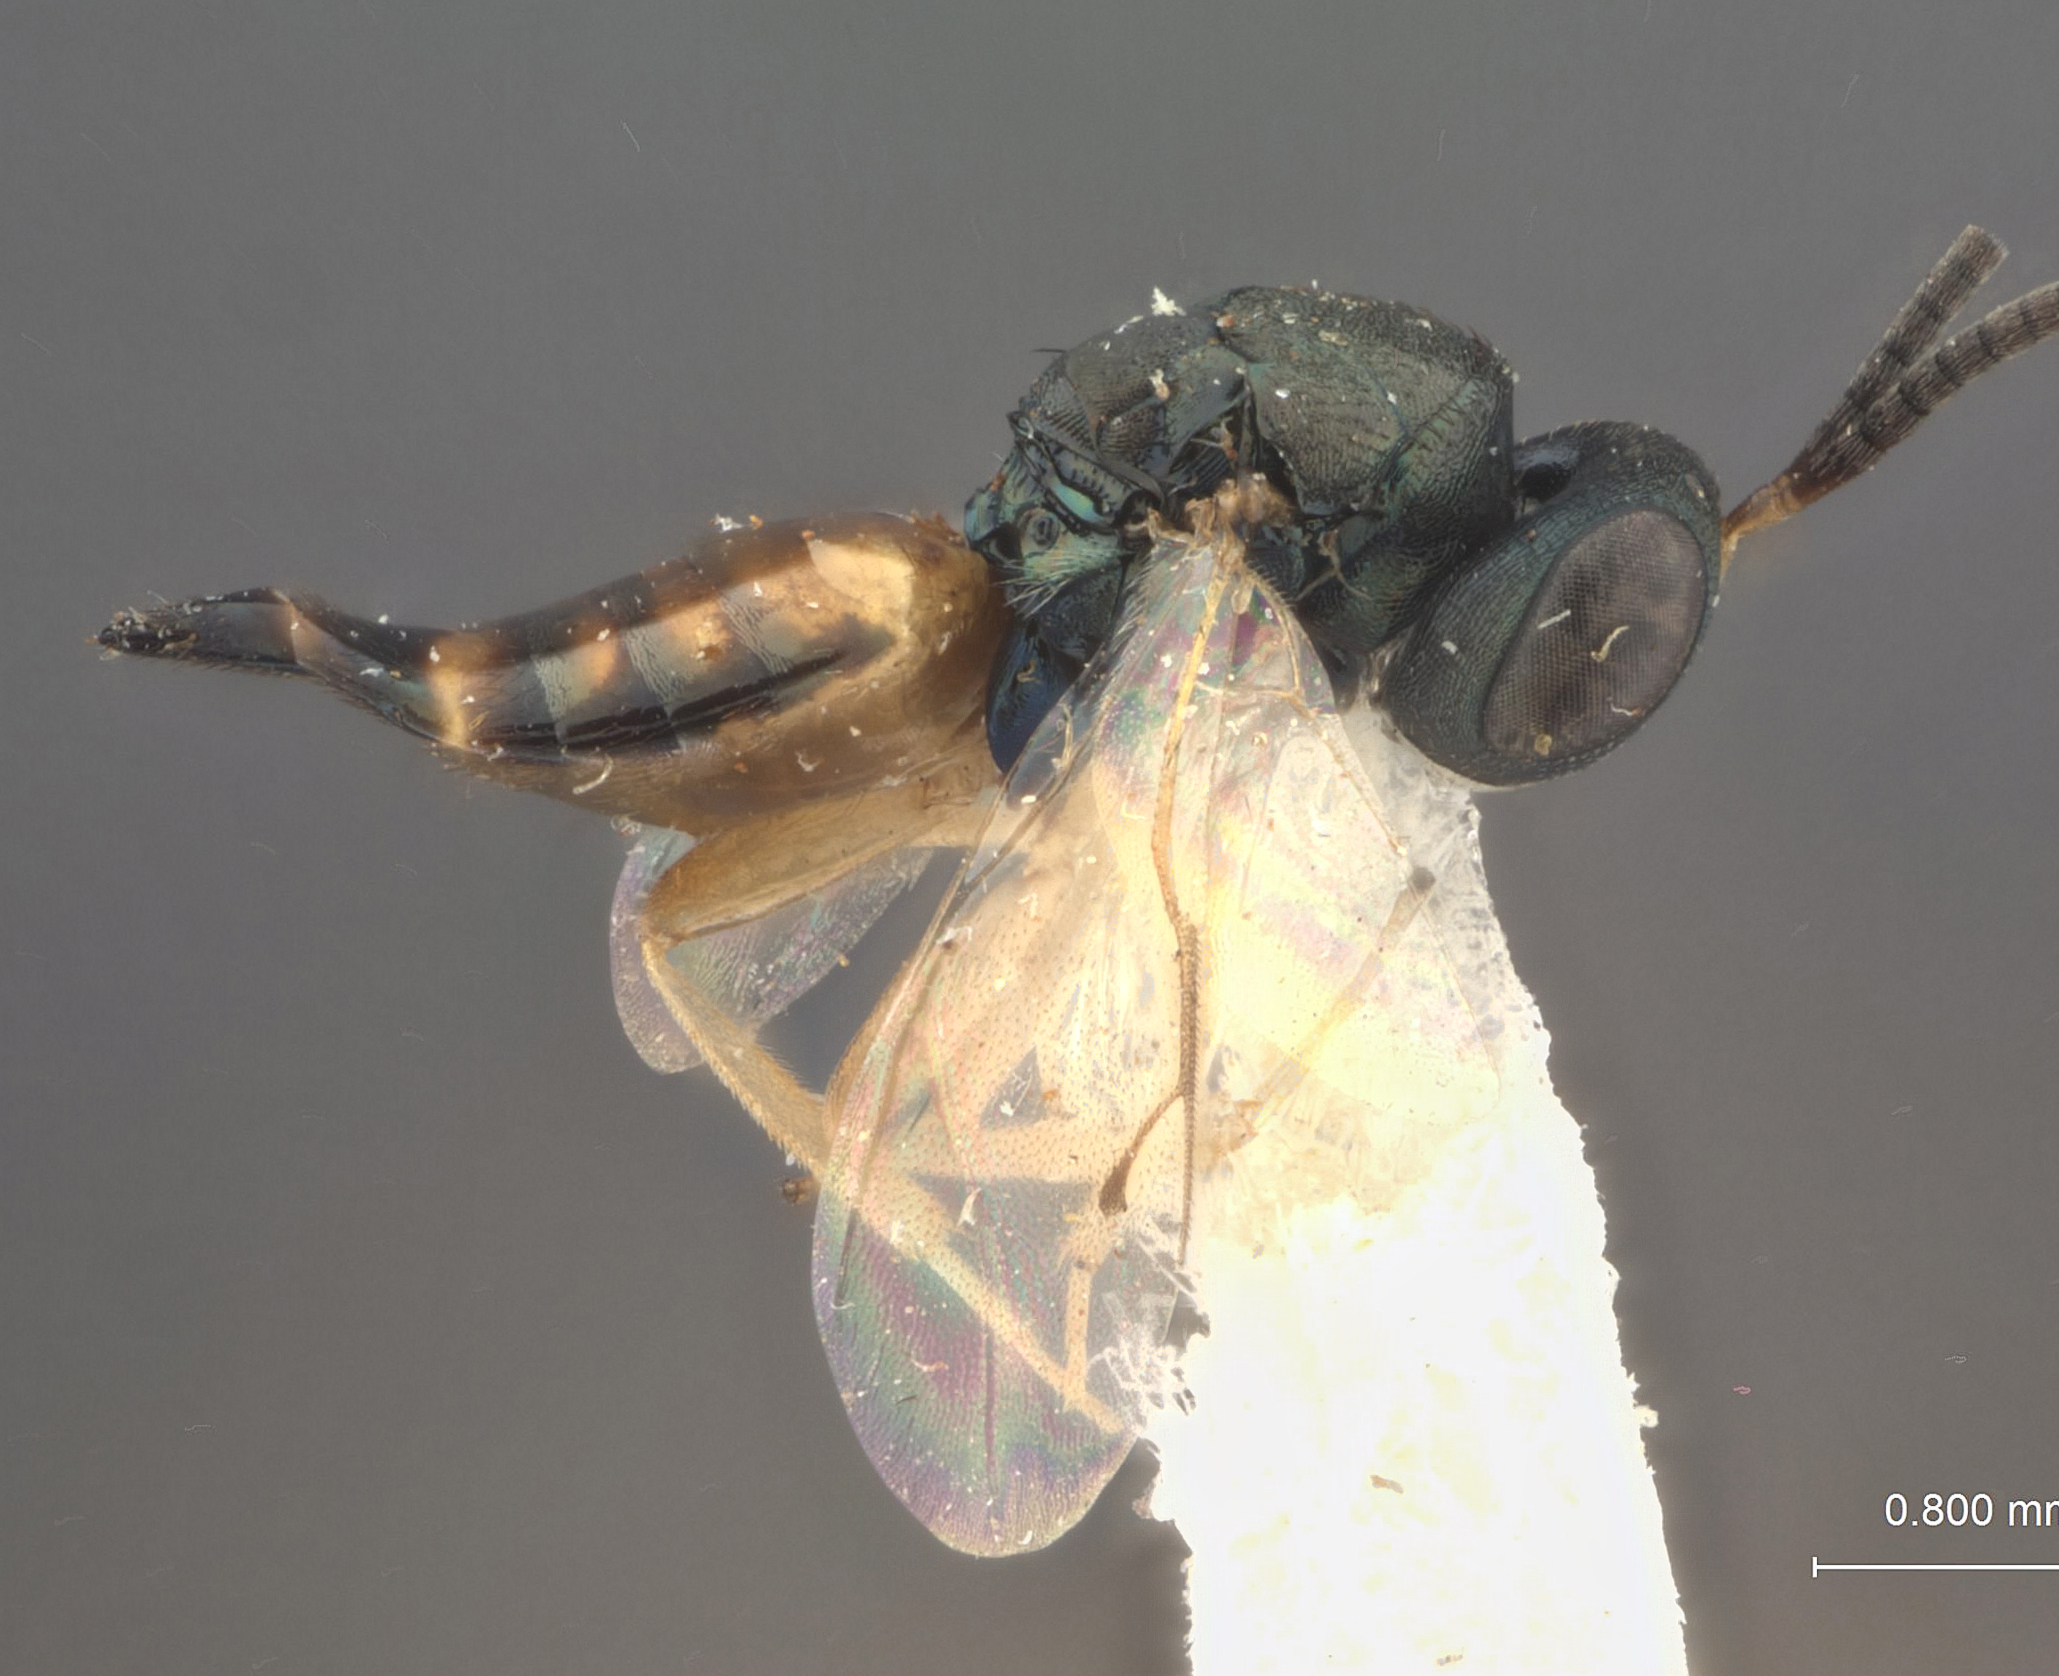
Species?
Arthrolytus muesebecki
